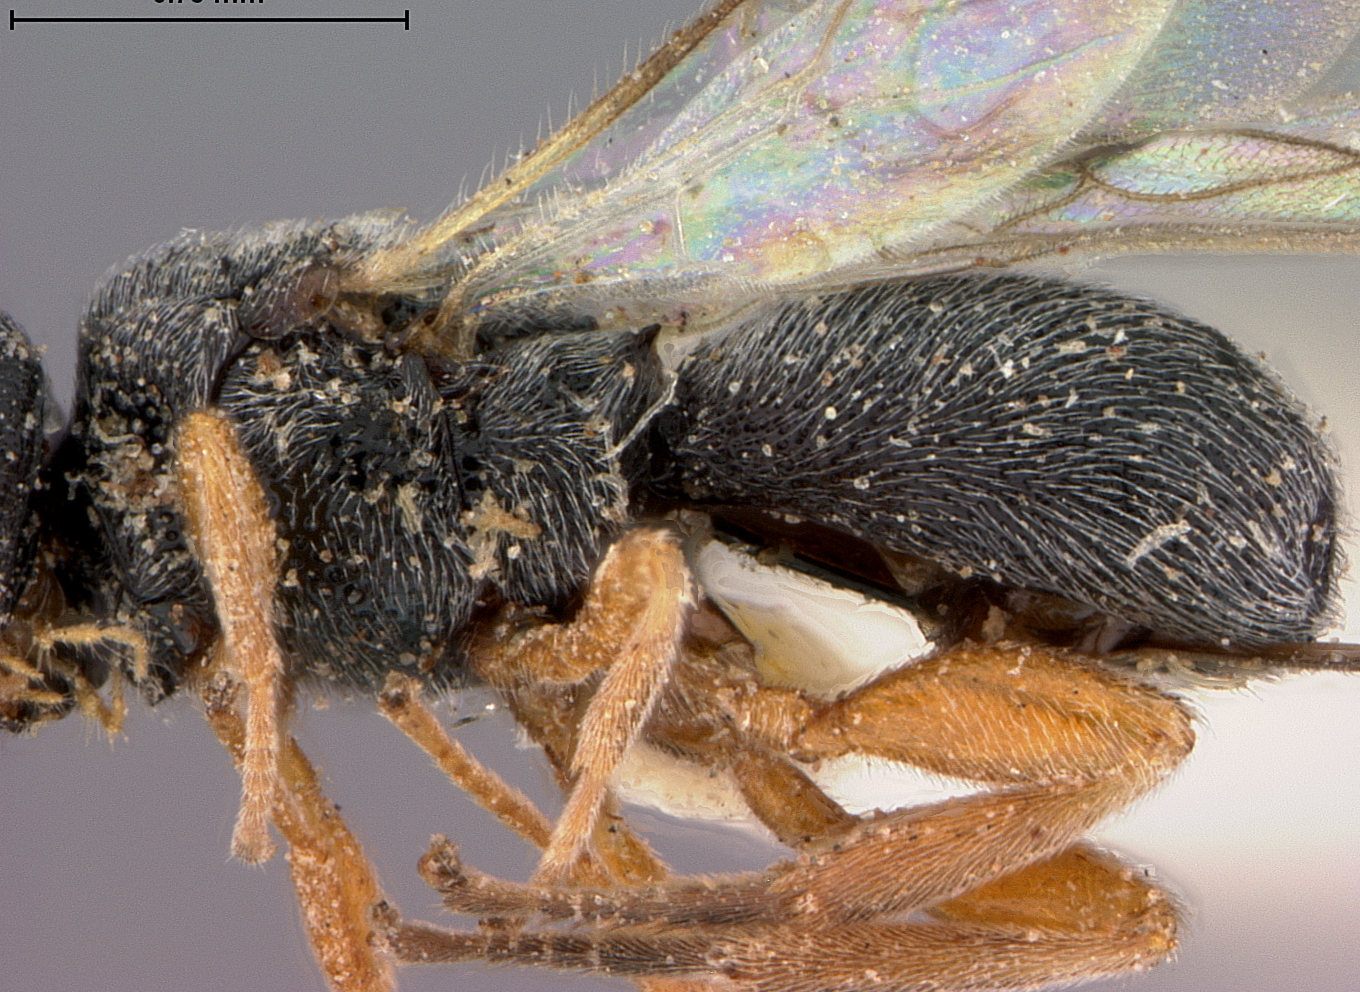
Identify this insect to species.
Urosigalphus arizonensis
